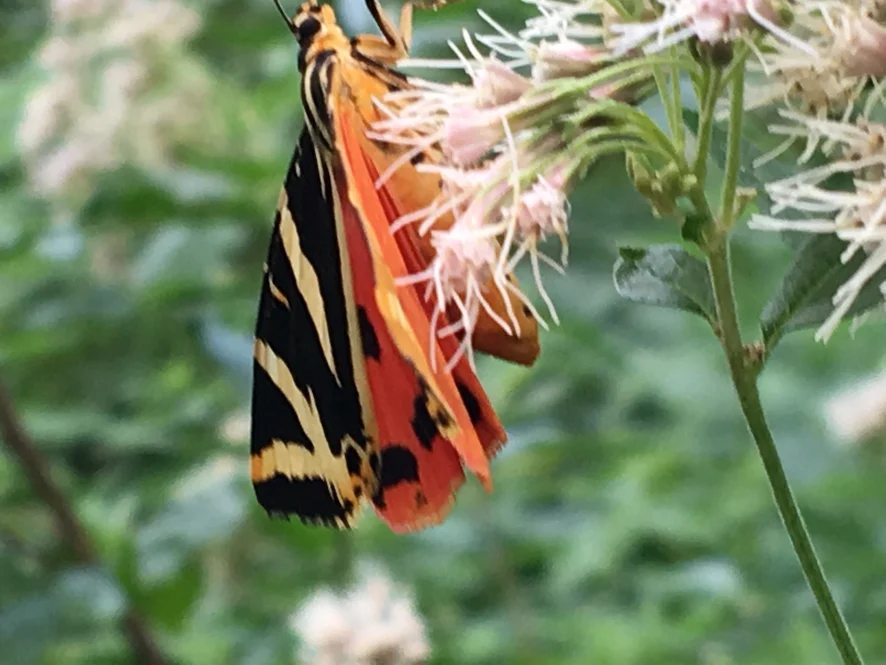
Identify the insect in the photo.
Euplagia quadripunctaria
